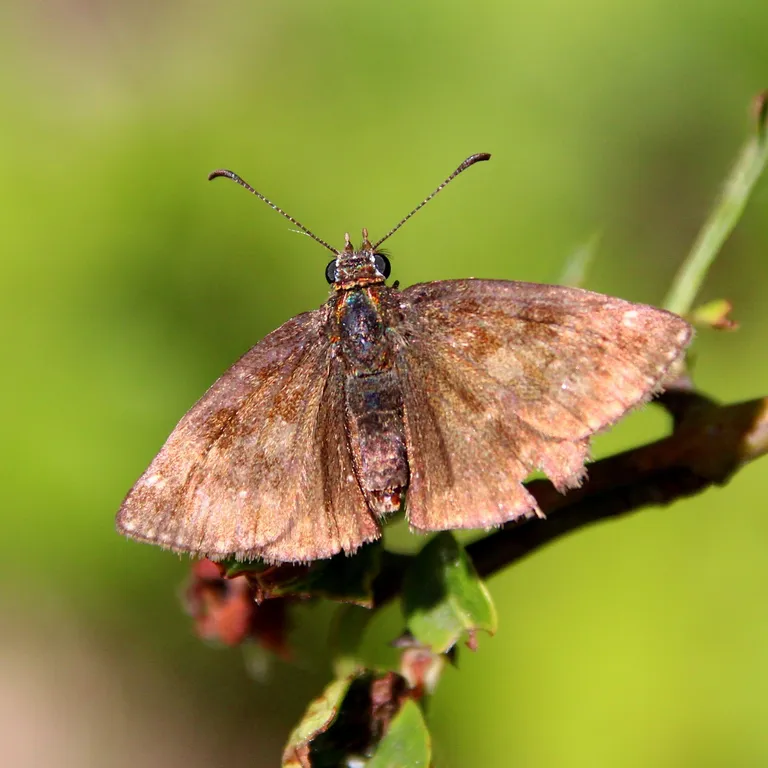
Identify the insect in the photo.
Erynnis tages
